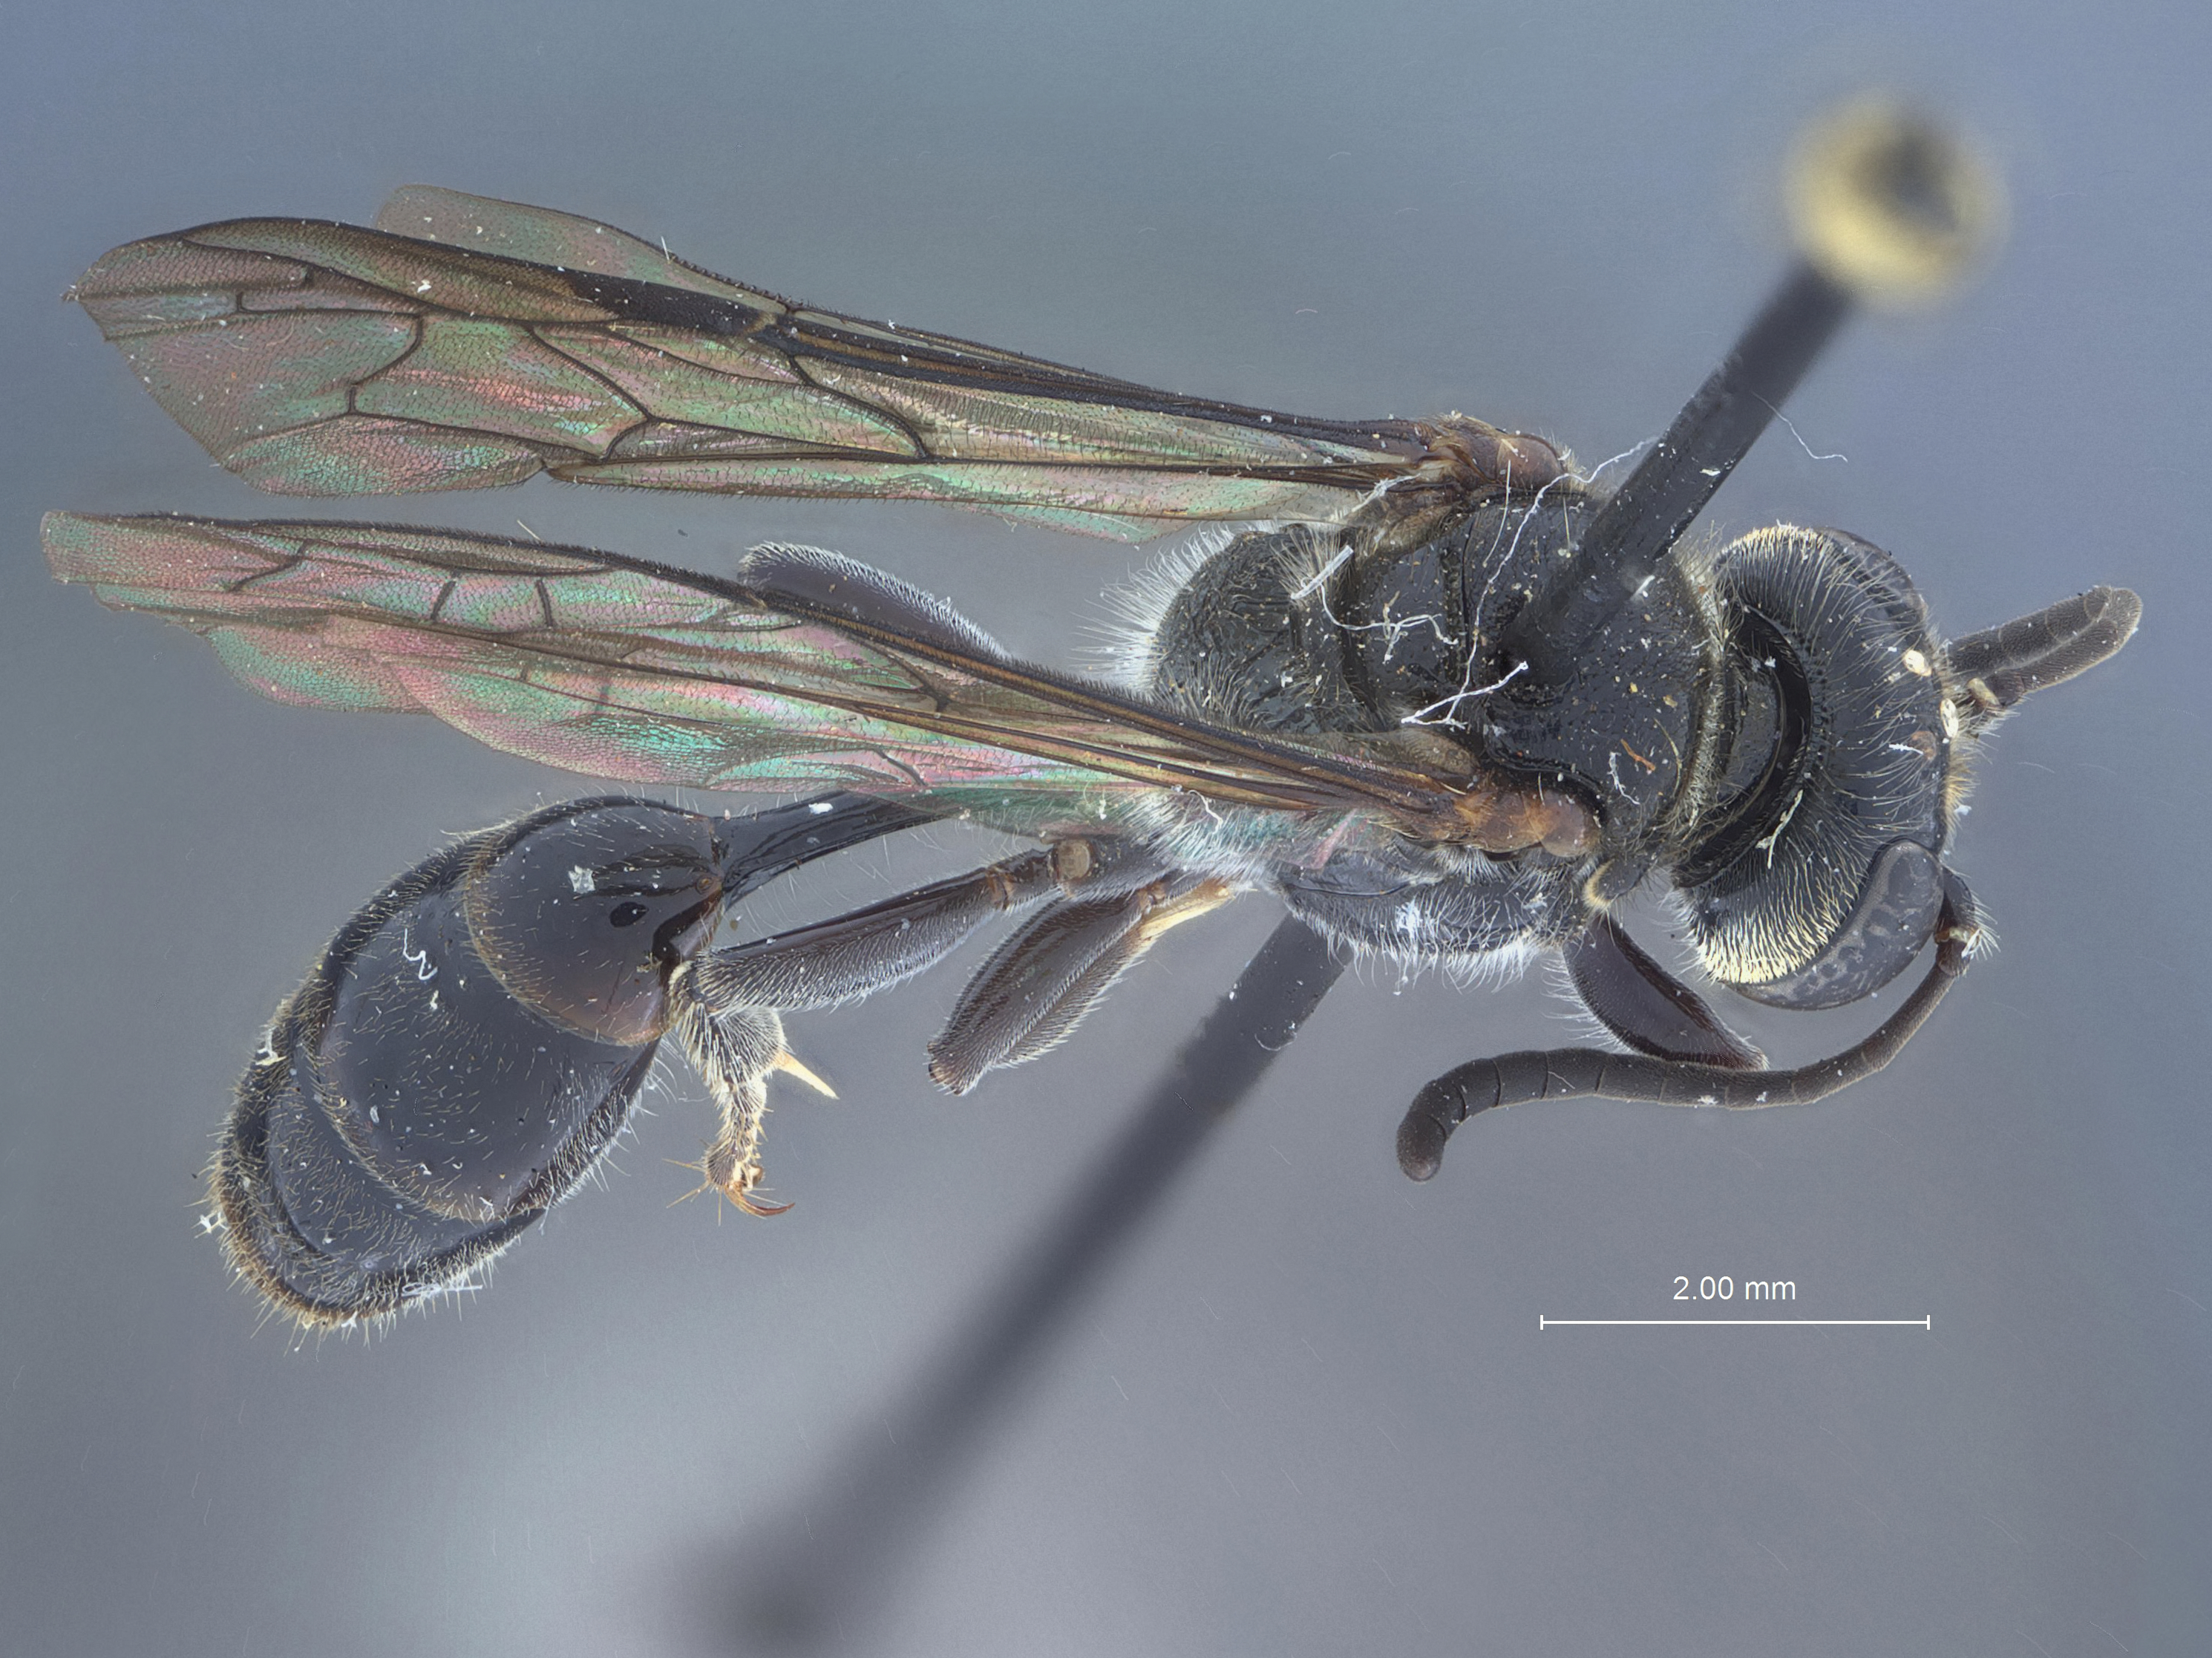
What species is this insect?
Psen krombeini
